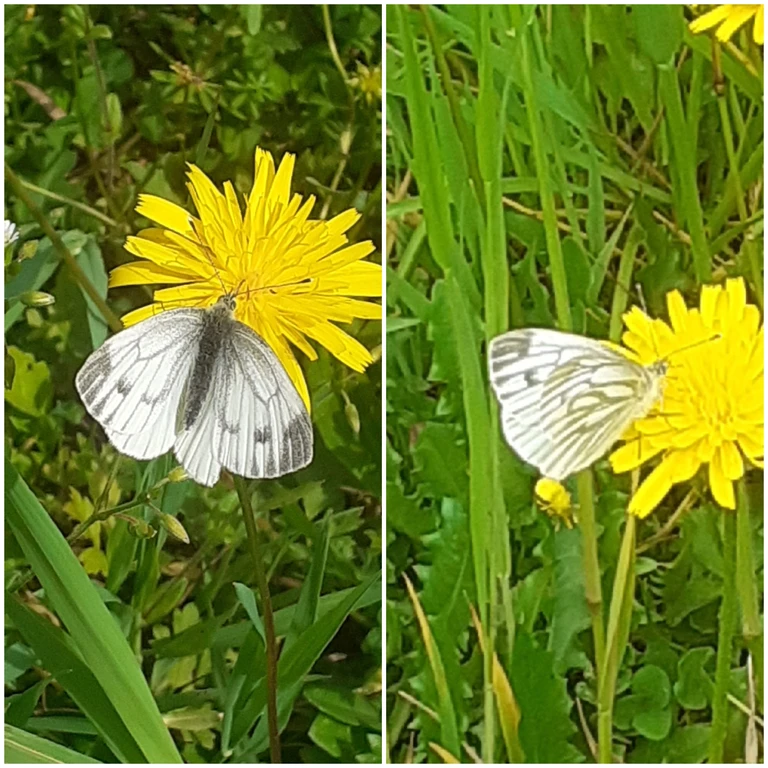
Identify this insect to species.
Pieris napi
